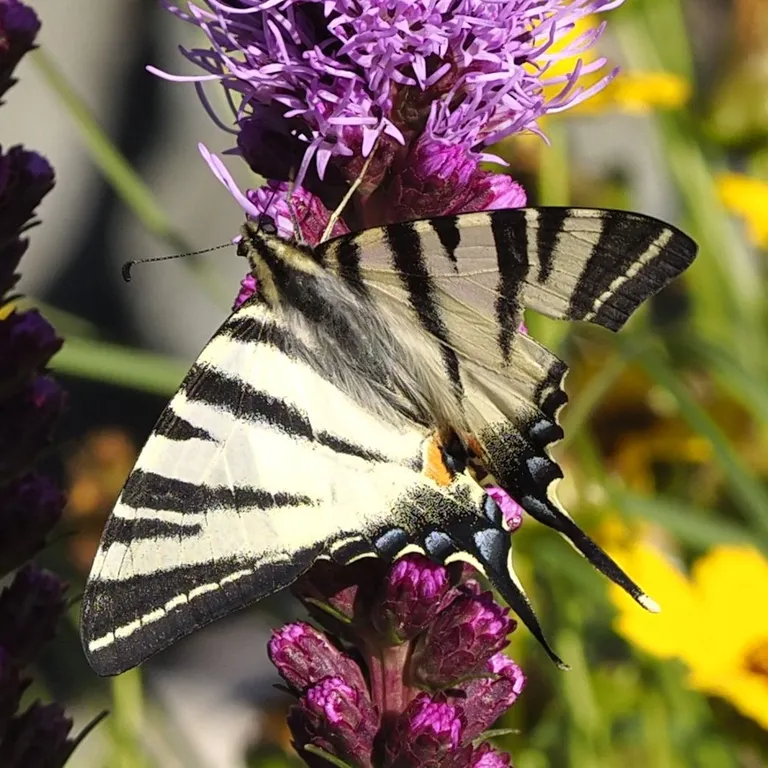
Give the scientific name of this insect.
Iphiclides podalirius
